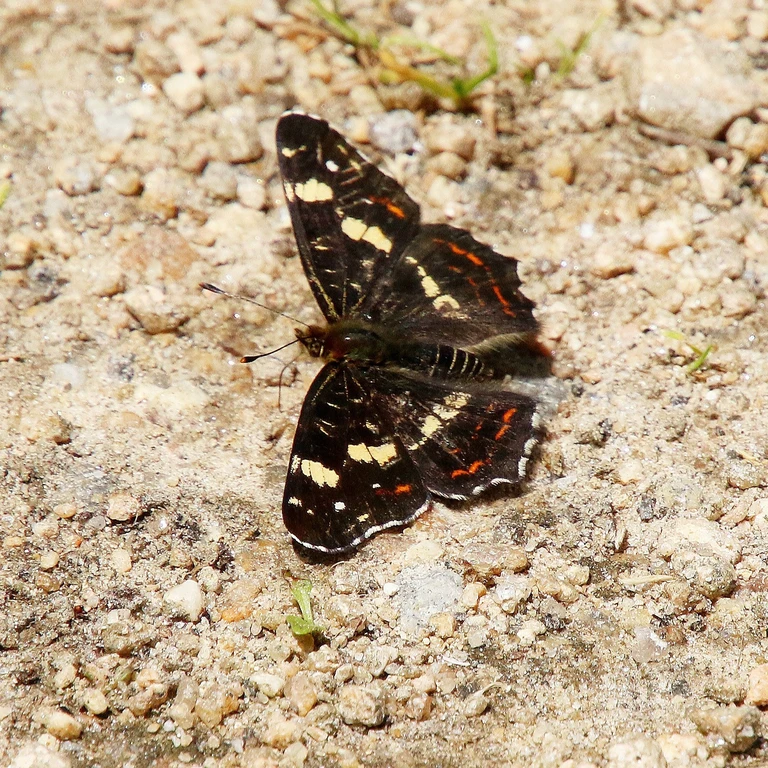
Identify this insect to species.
Araschnia levana
